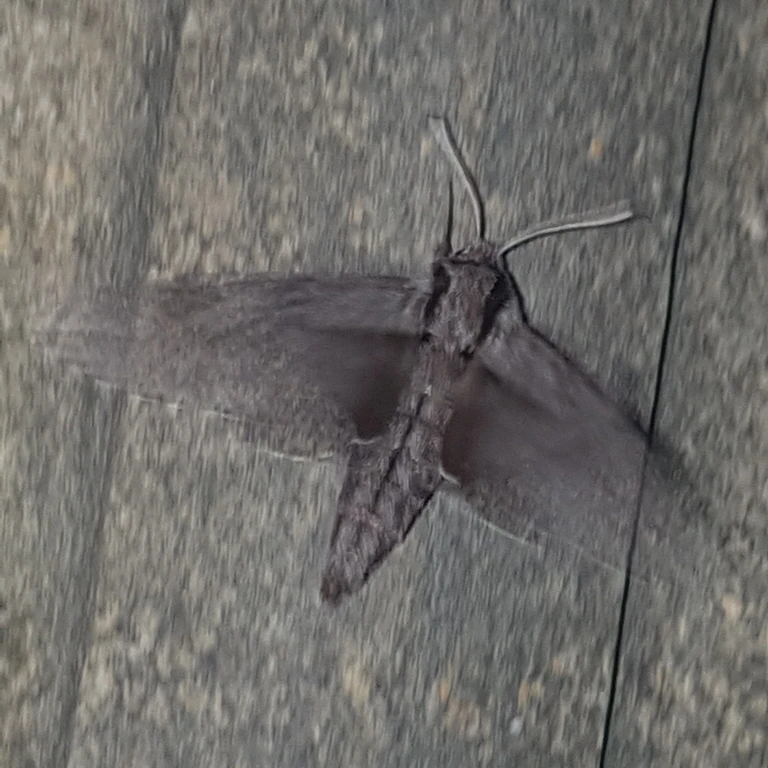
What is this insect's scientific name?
Sphinx pinastri
